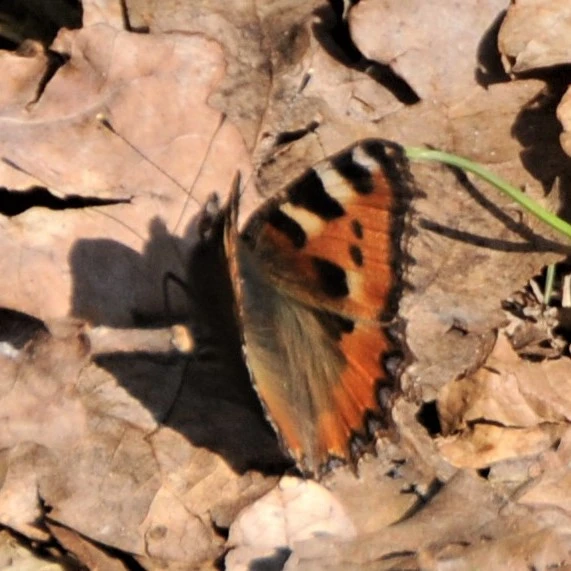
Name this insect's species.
Aglais urticae
